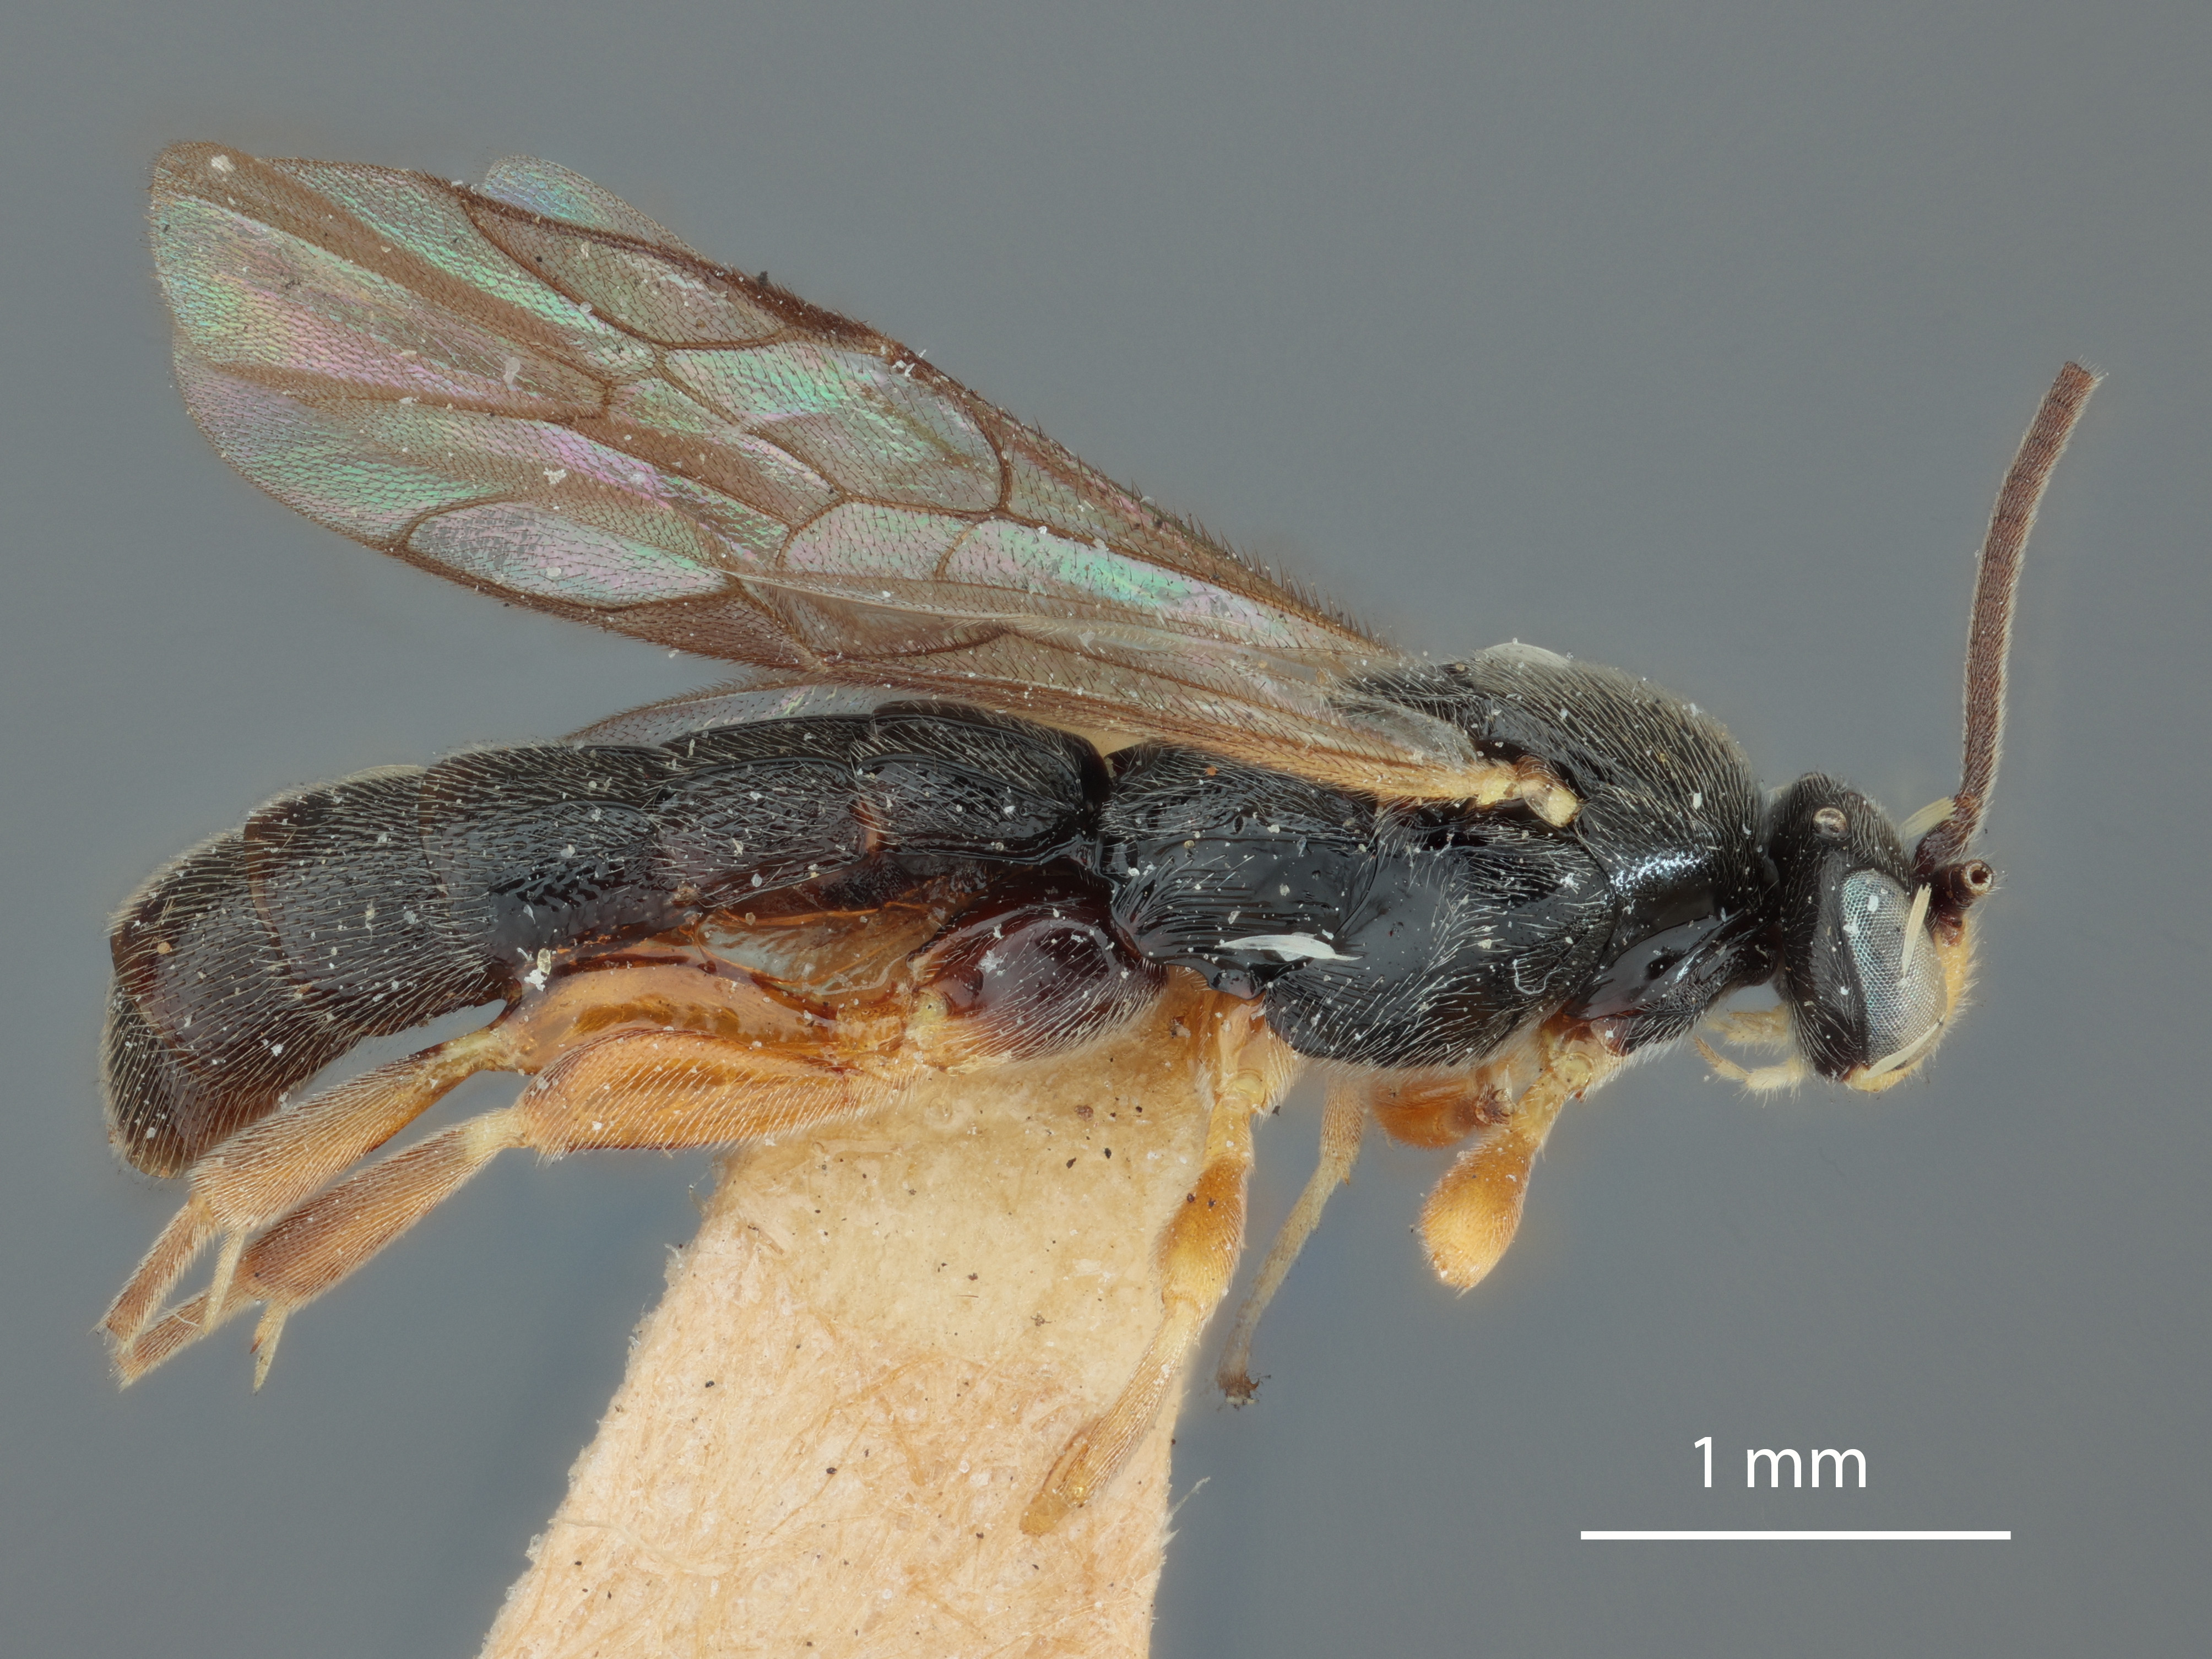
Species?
Trieces sapieneus
